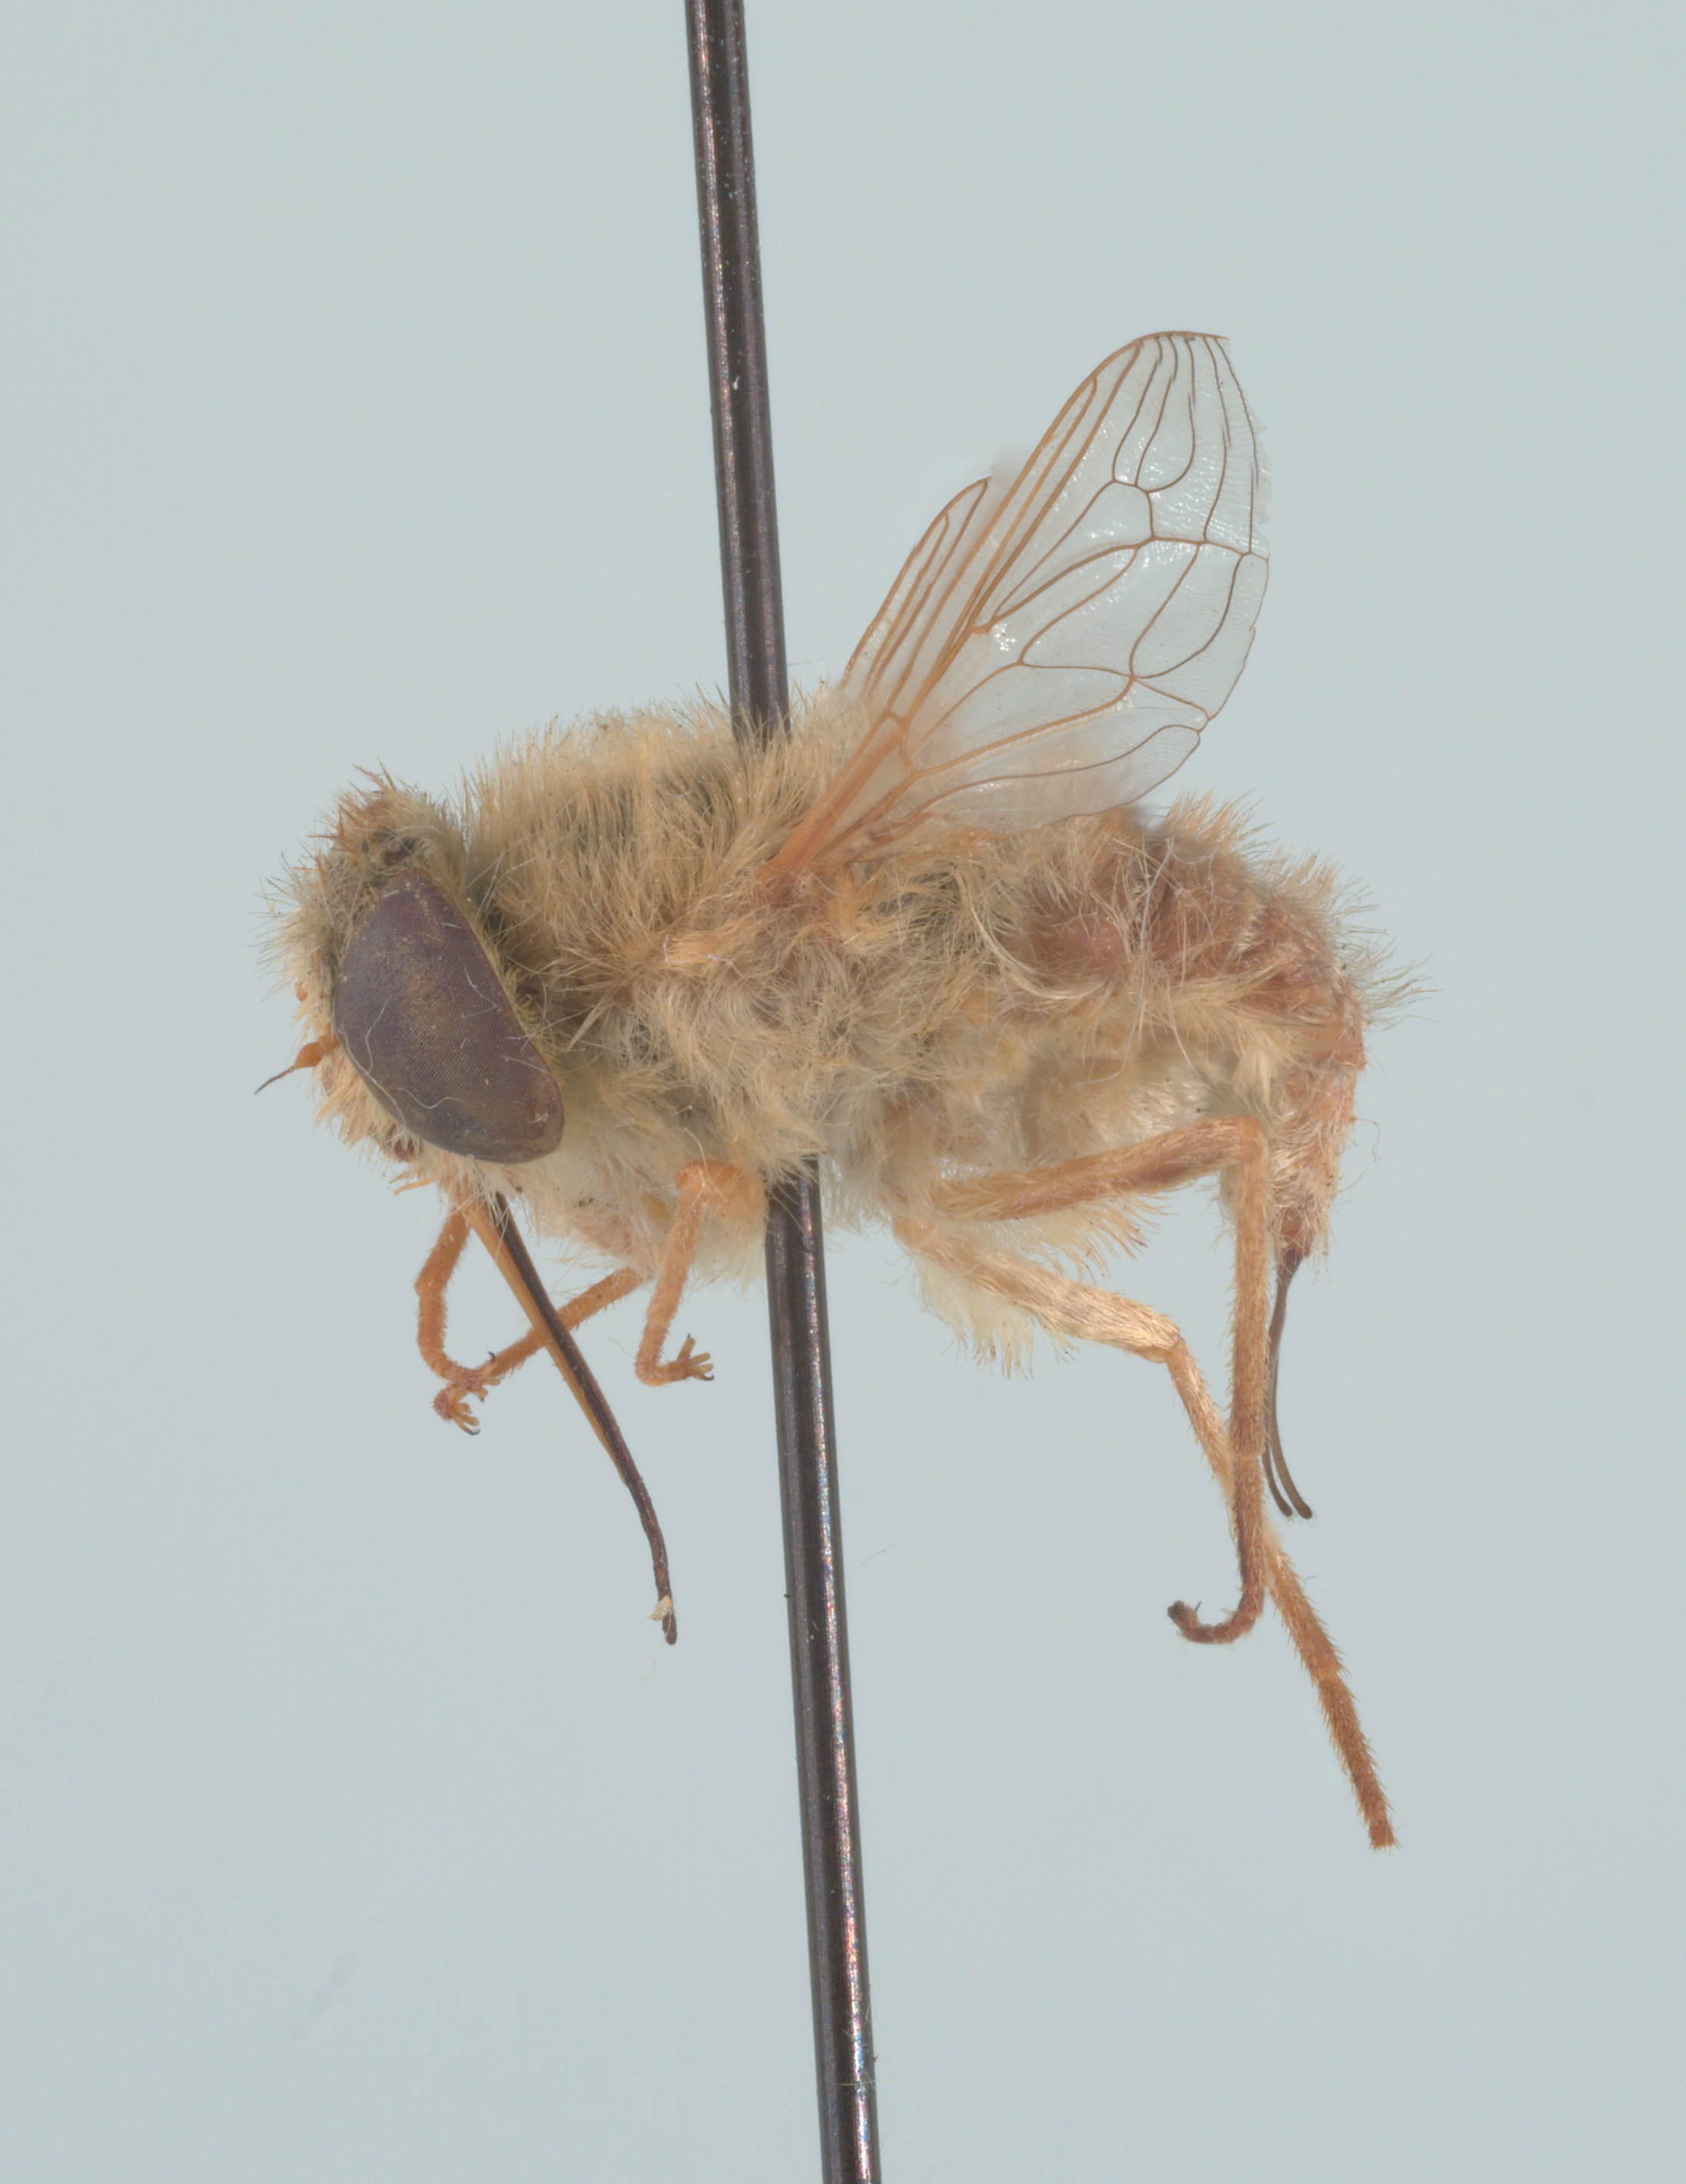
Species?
Neorhynchocephalus vitripennis
